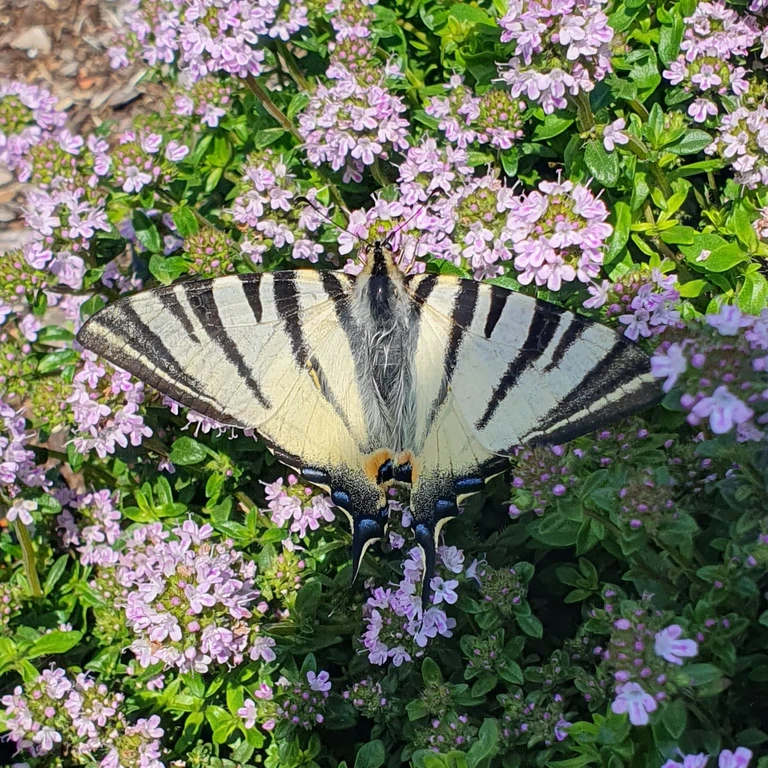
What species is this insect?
Iphiclides podalirius
